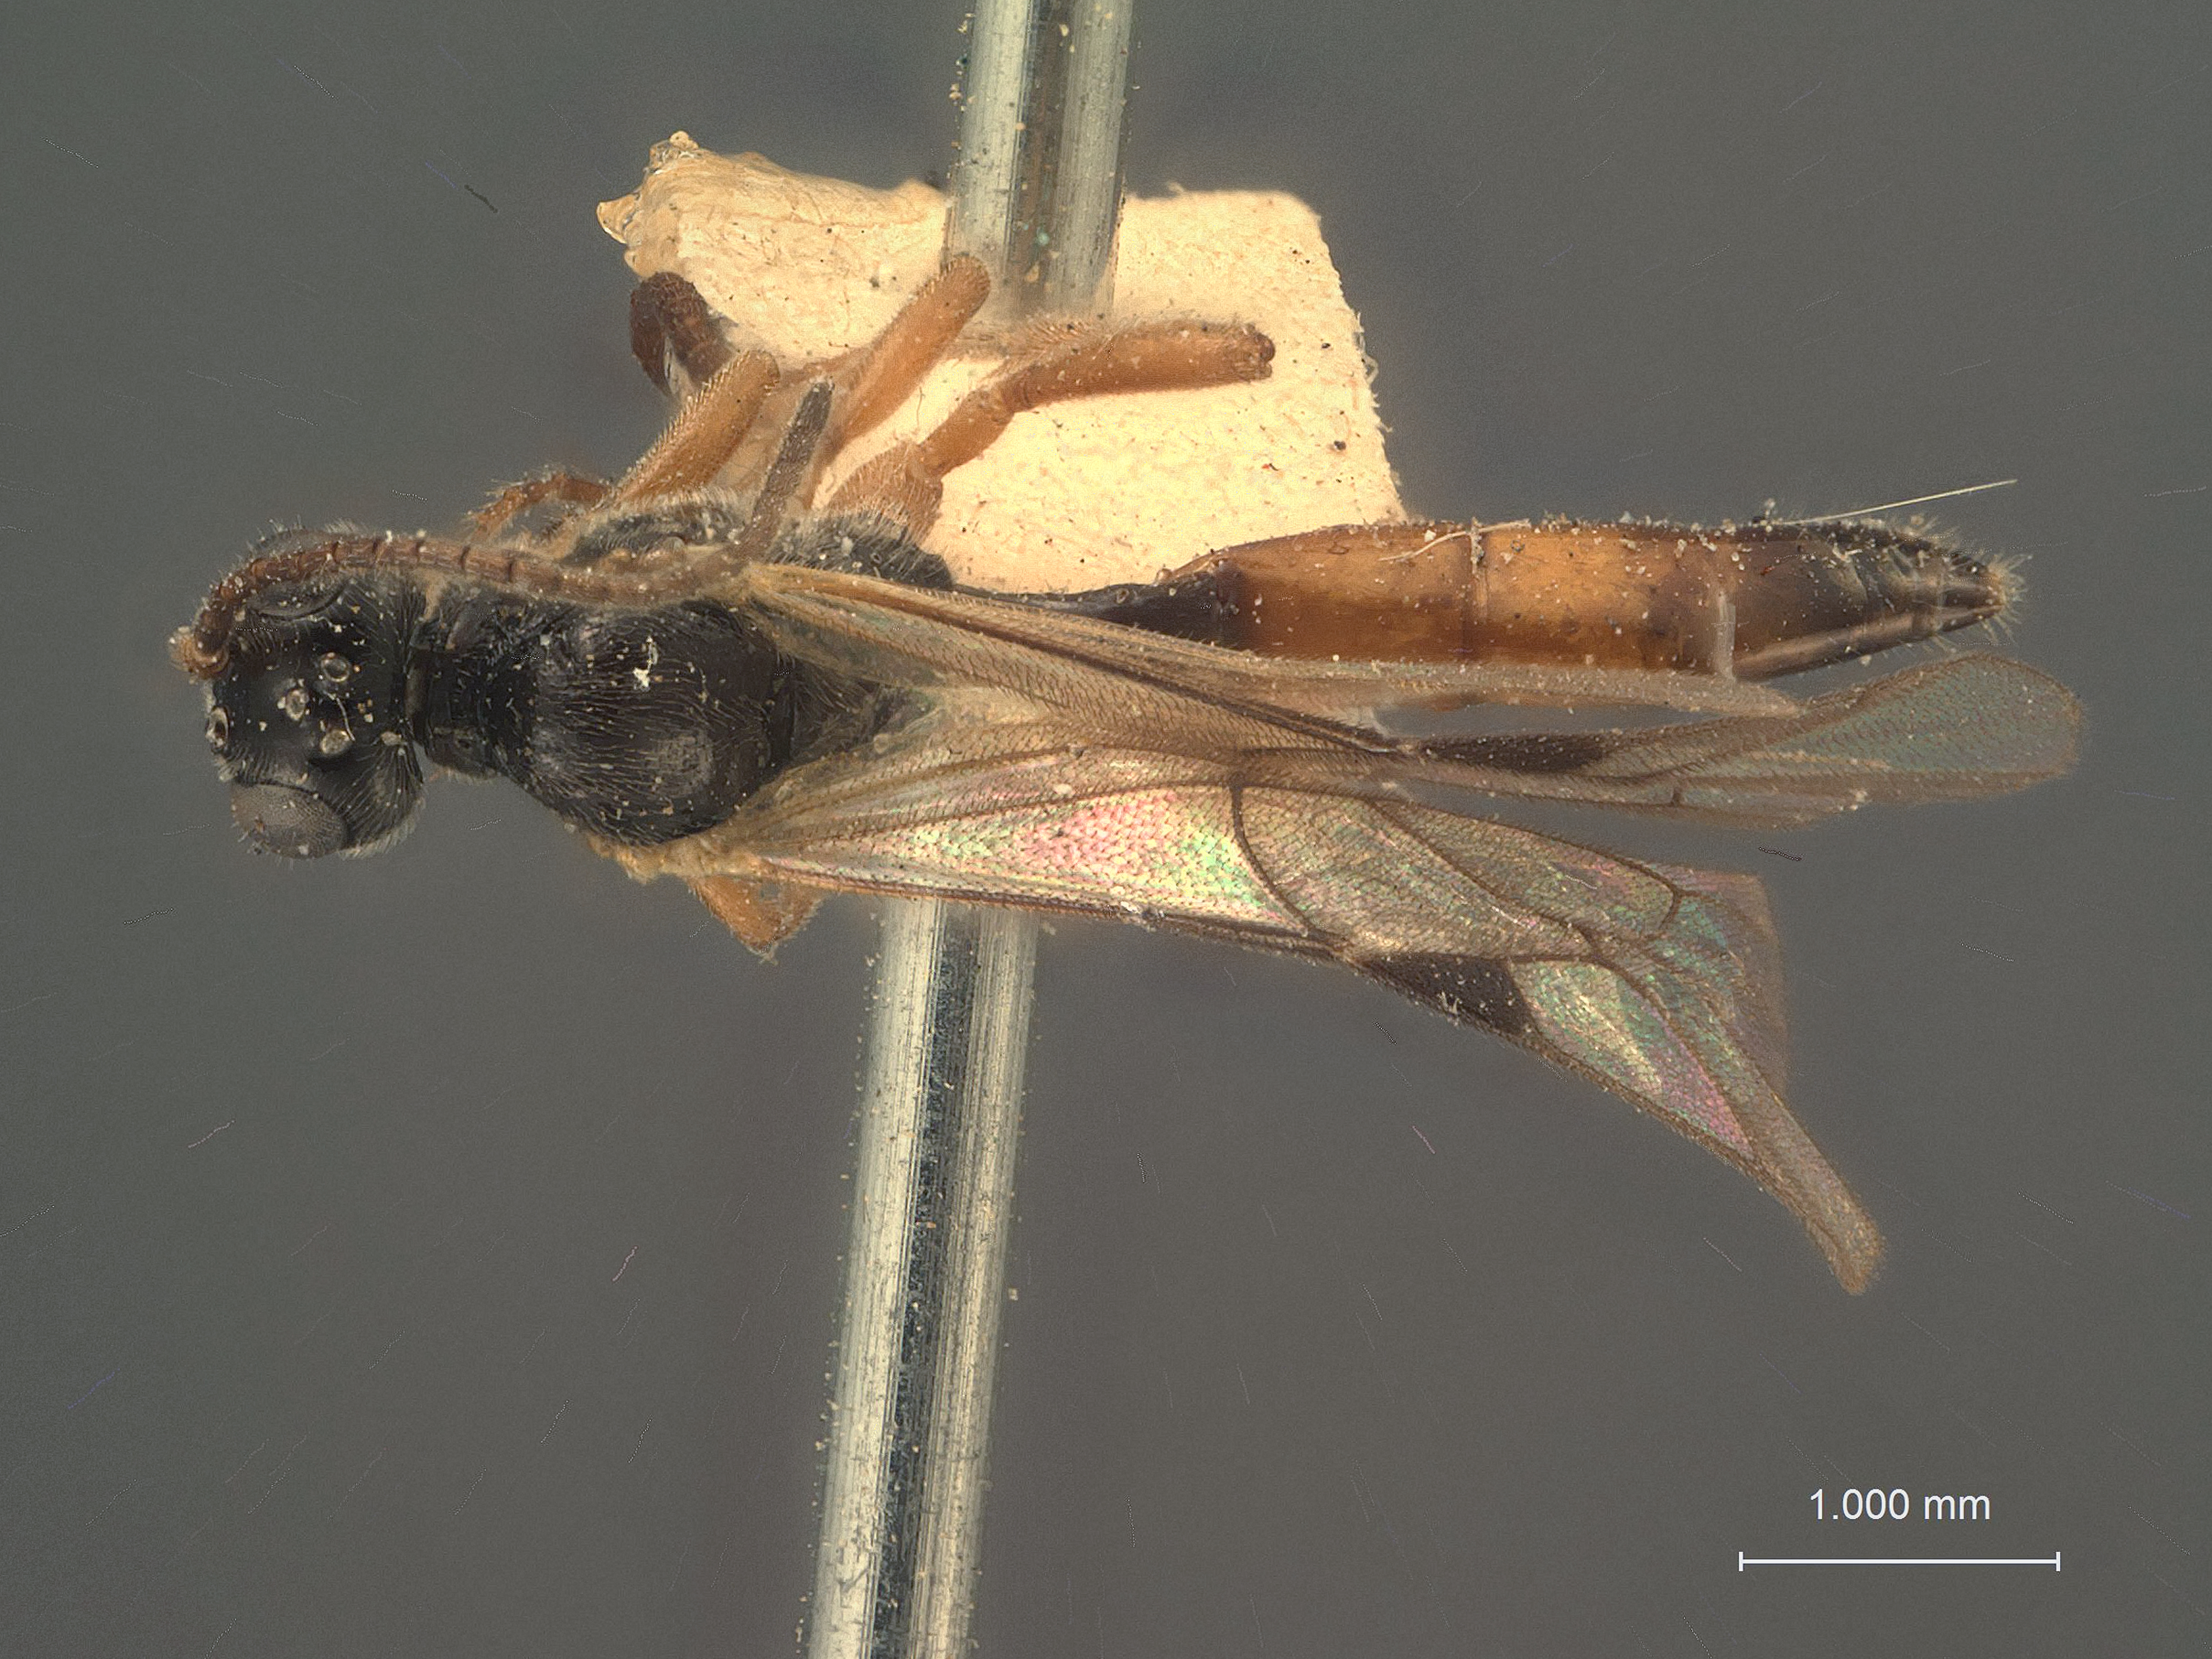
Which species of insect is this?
Atractodes serpedontus
